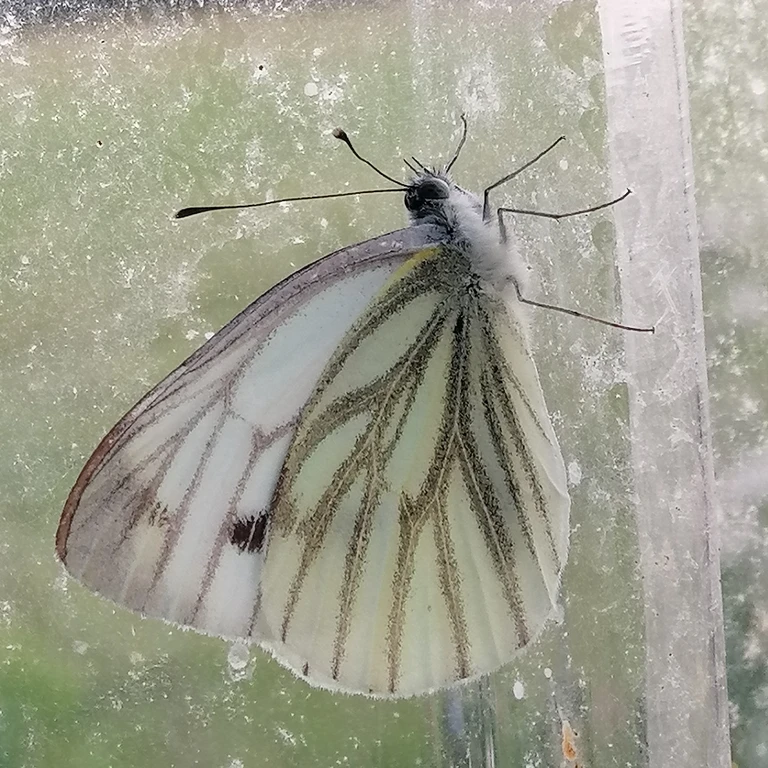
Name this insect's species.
Pieris napi
